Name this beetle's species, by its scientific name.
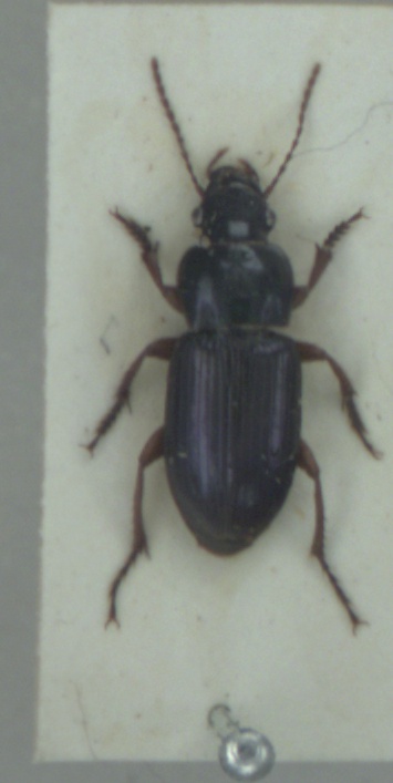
Harpalus affinis
